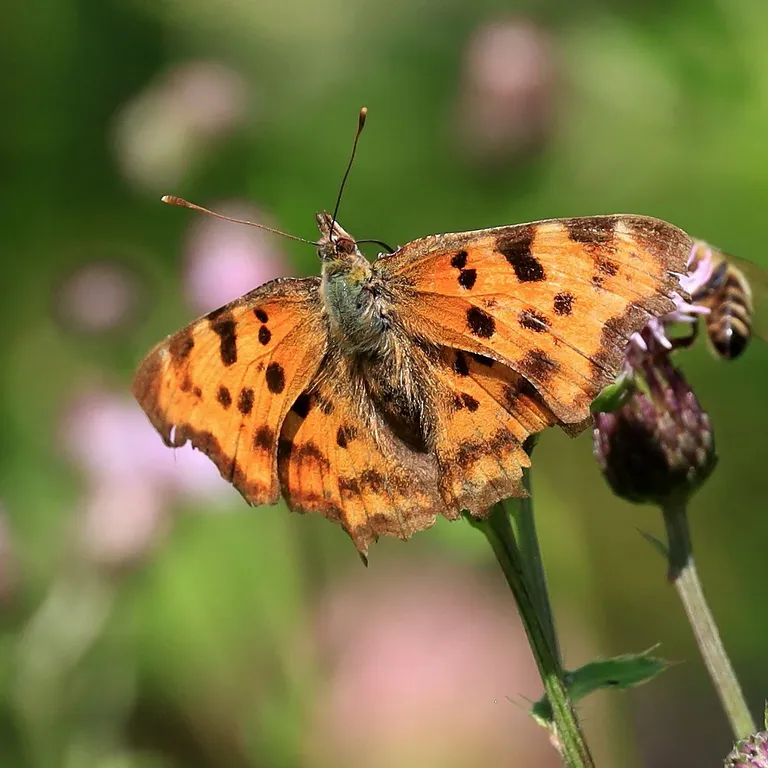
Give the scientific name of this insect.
Polygonia c-album
